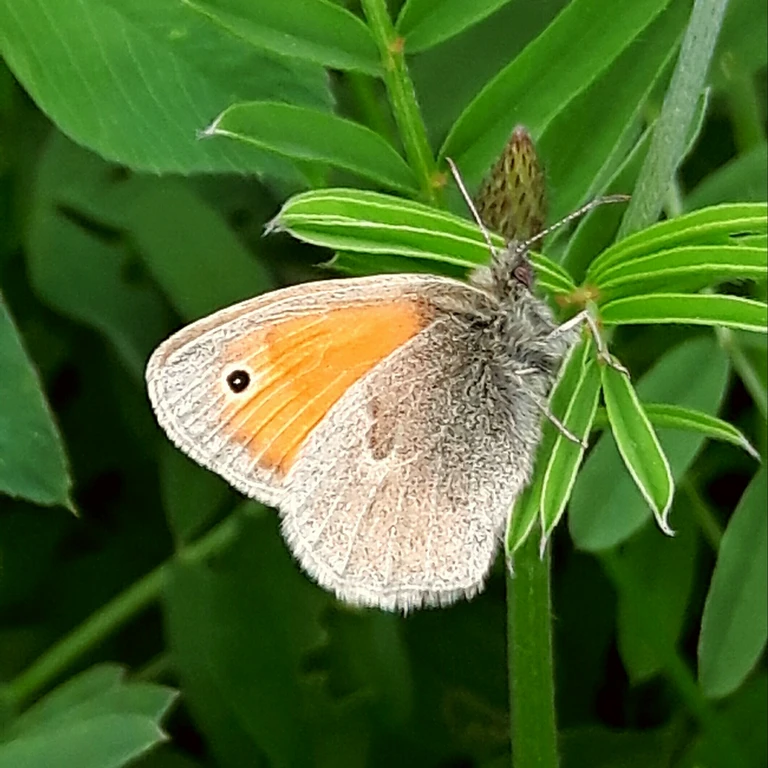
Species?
Coenonympha pamphilus
